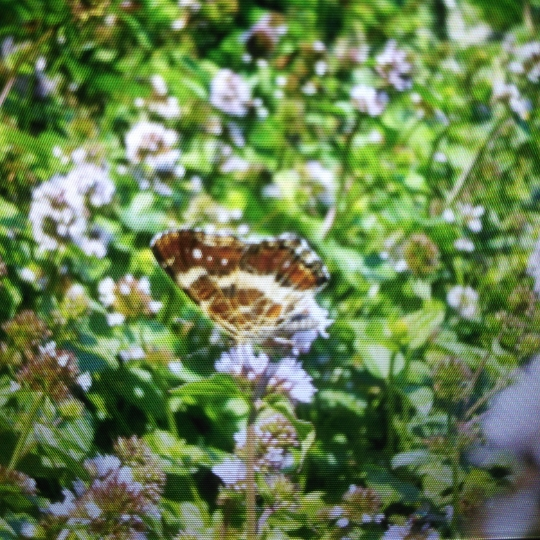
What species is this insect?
Araschnia levana
